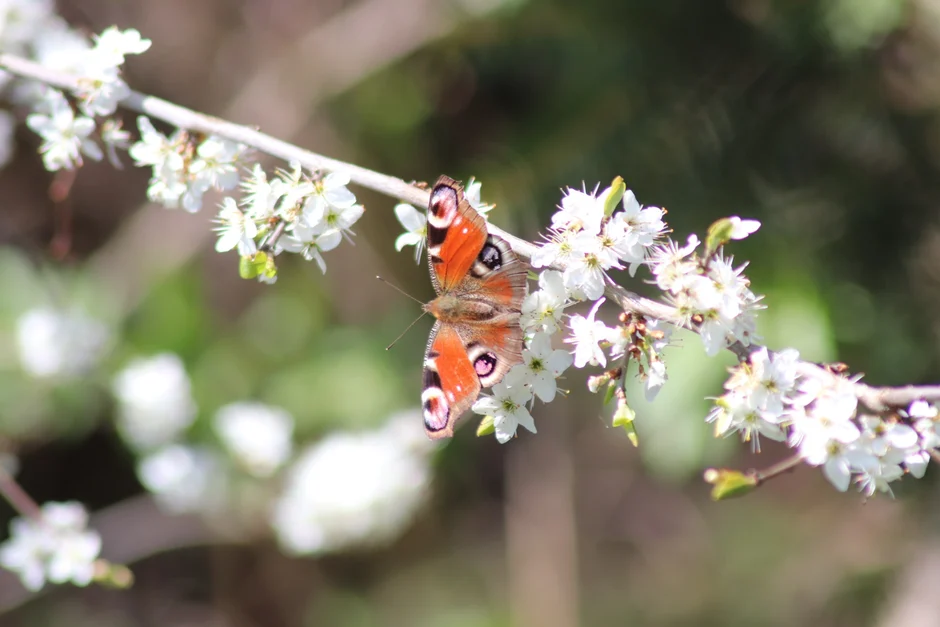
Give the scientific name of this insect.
Aglais io
